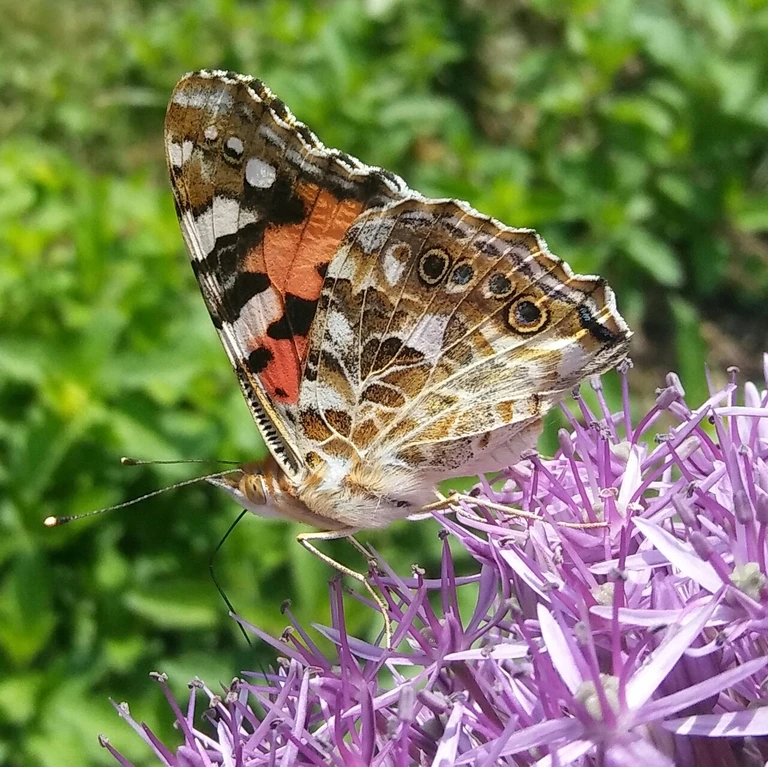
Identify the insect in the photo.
Vanessa cardui
